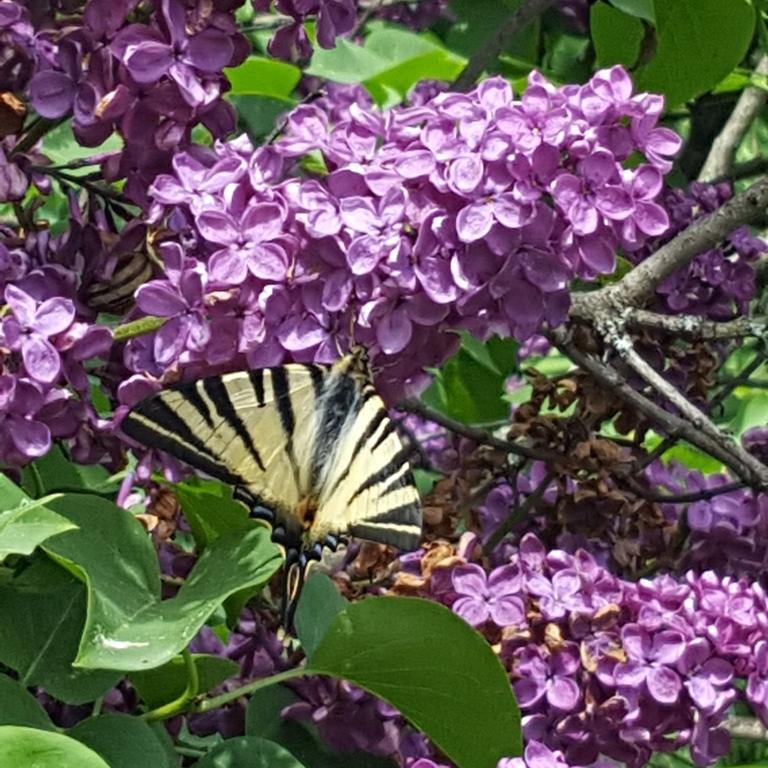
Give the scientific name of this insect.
Iphiclides podalirius
